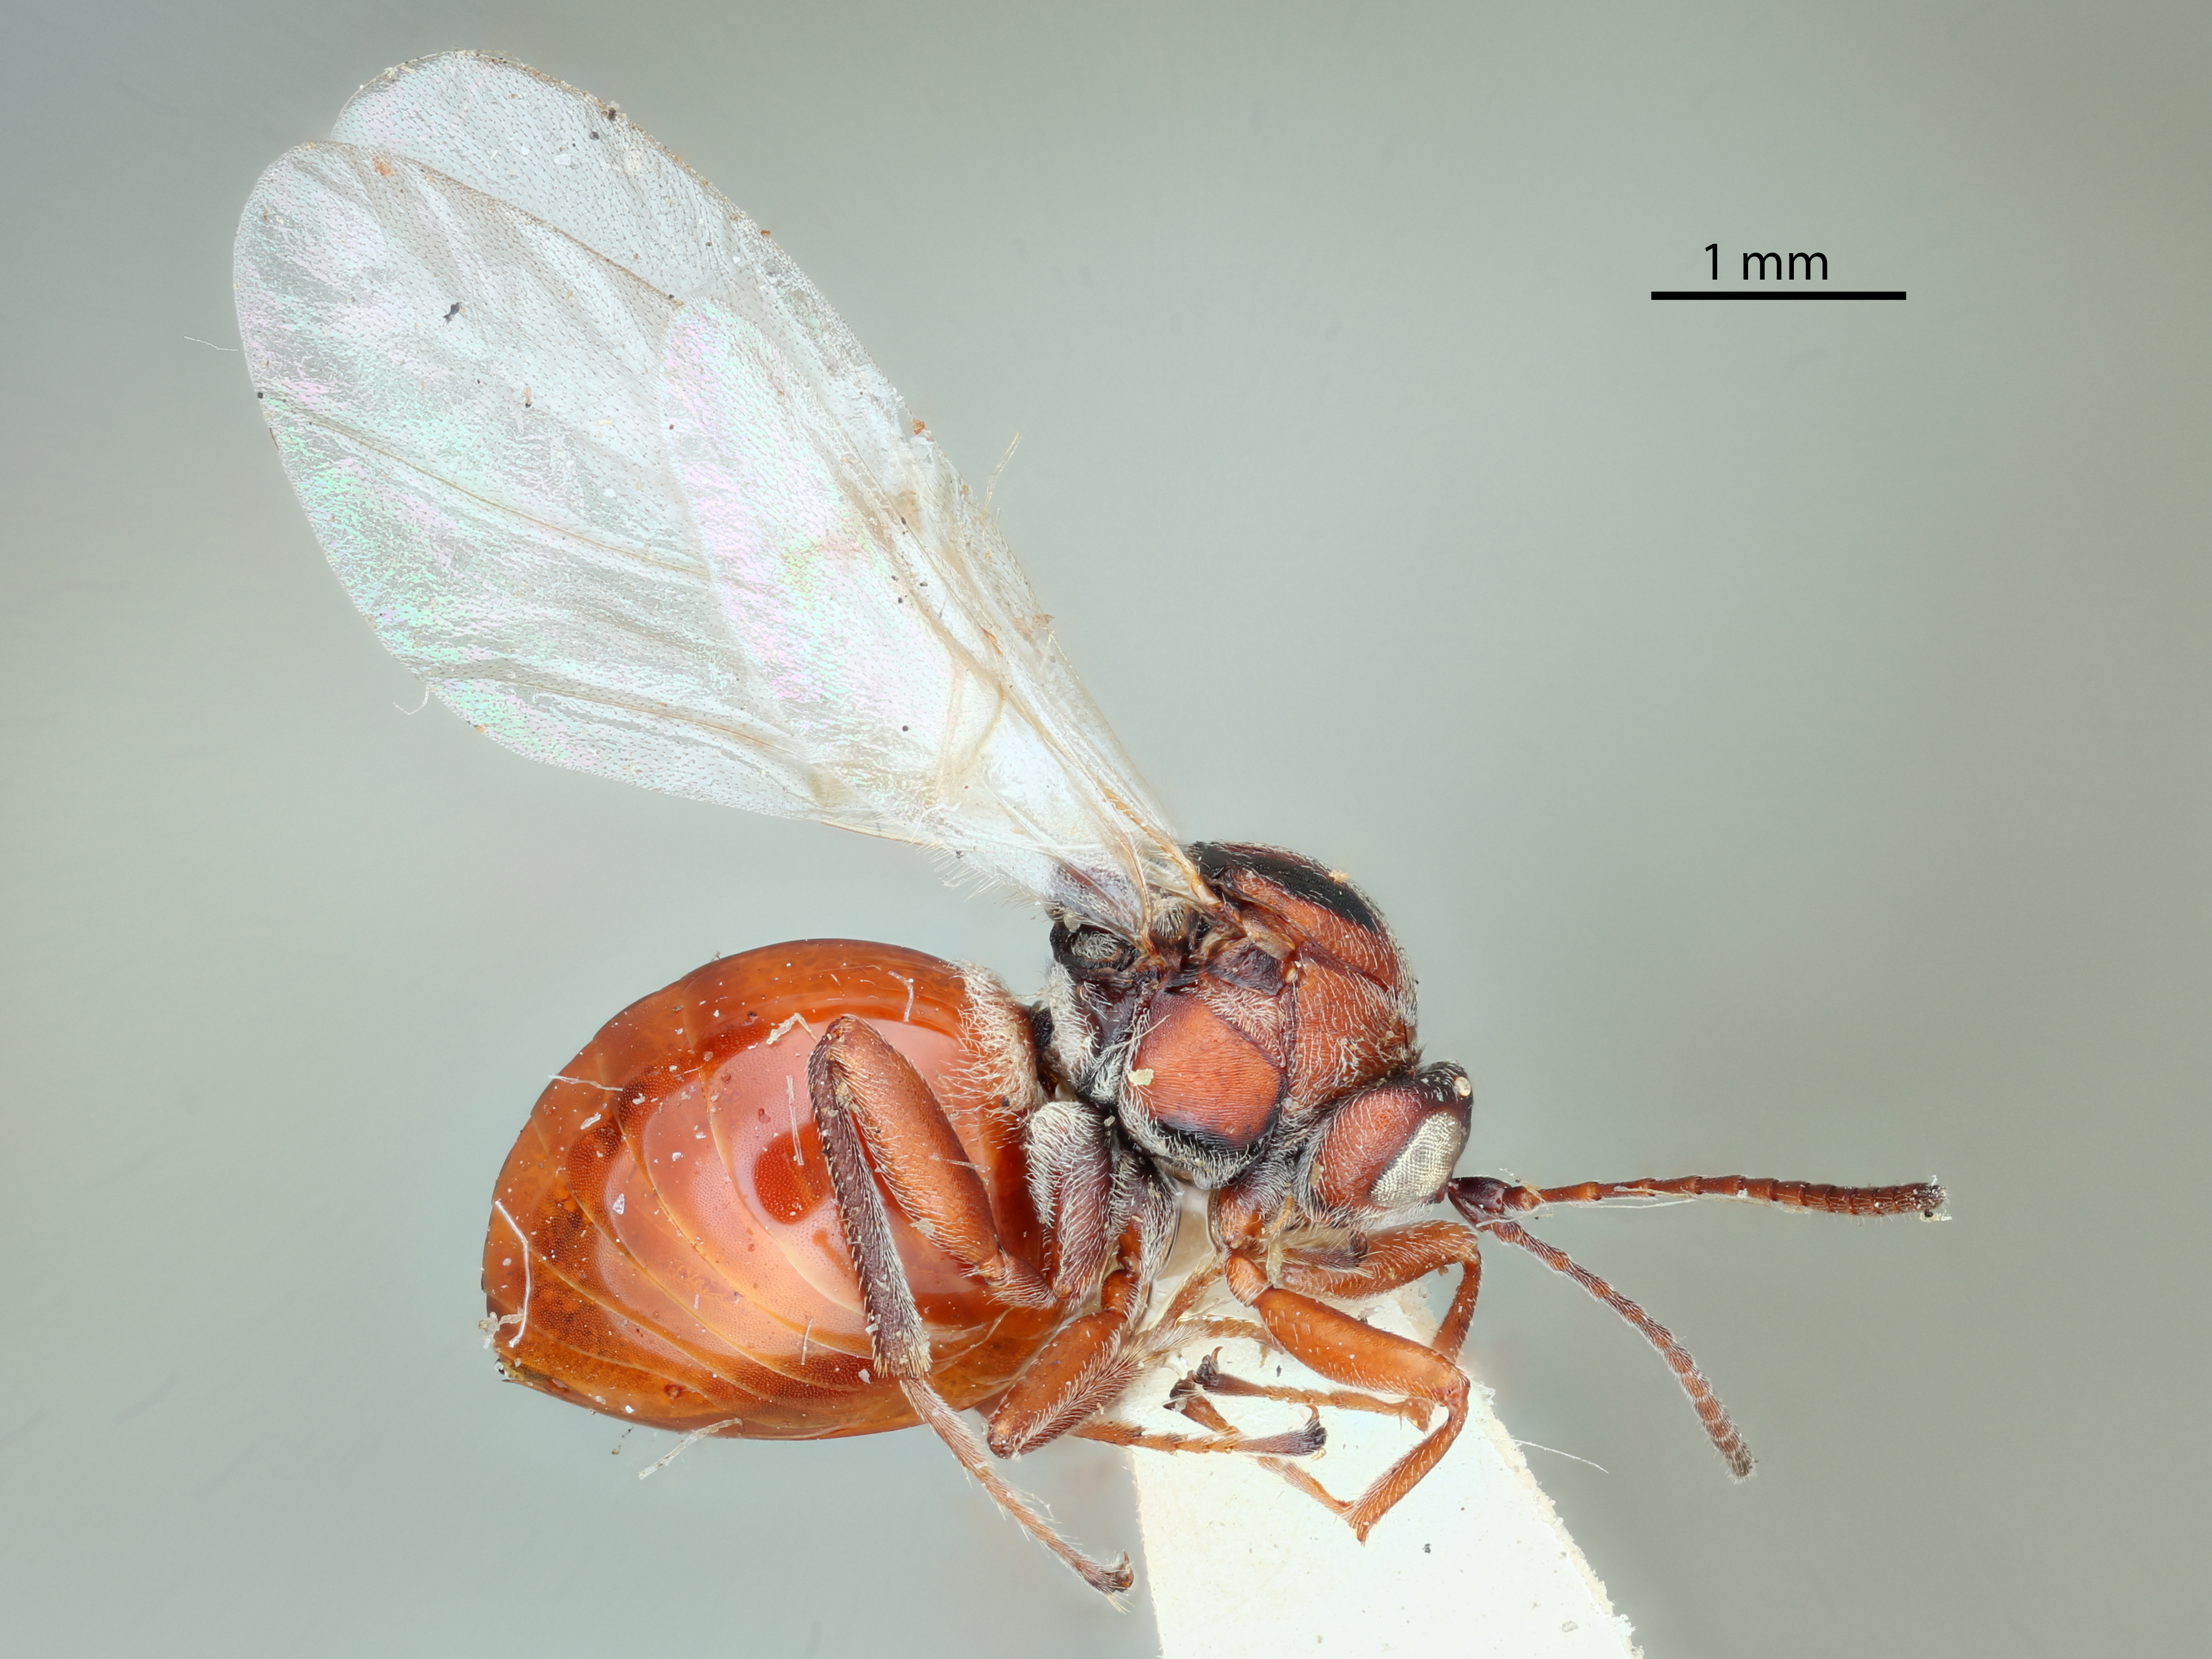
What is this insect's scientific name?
Callirhytis oblata
